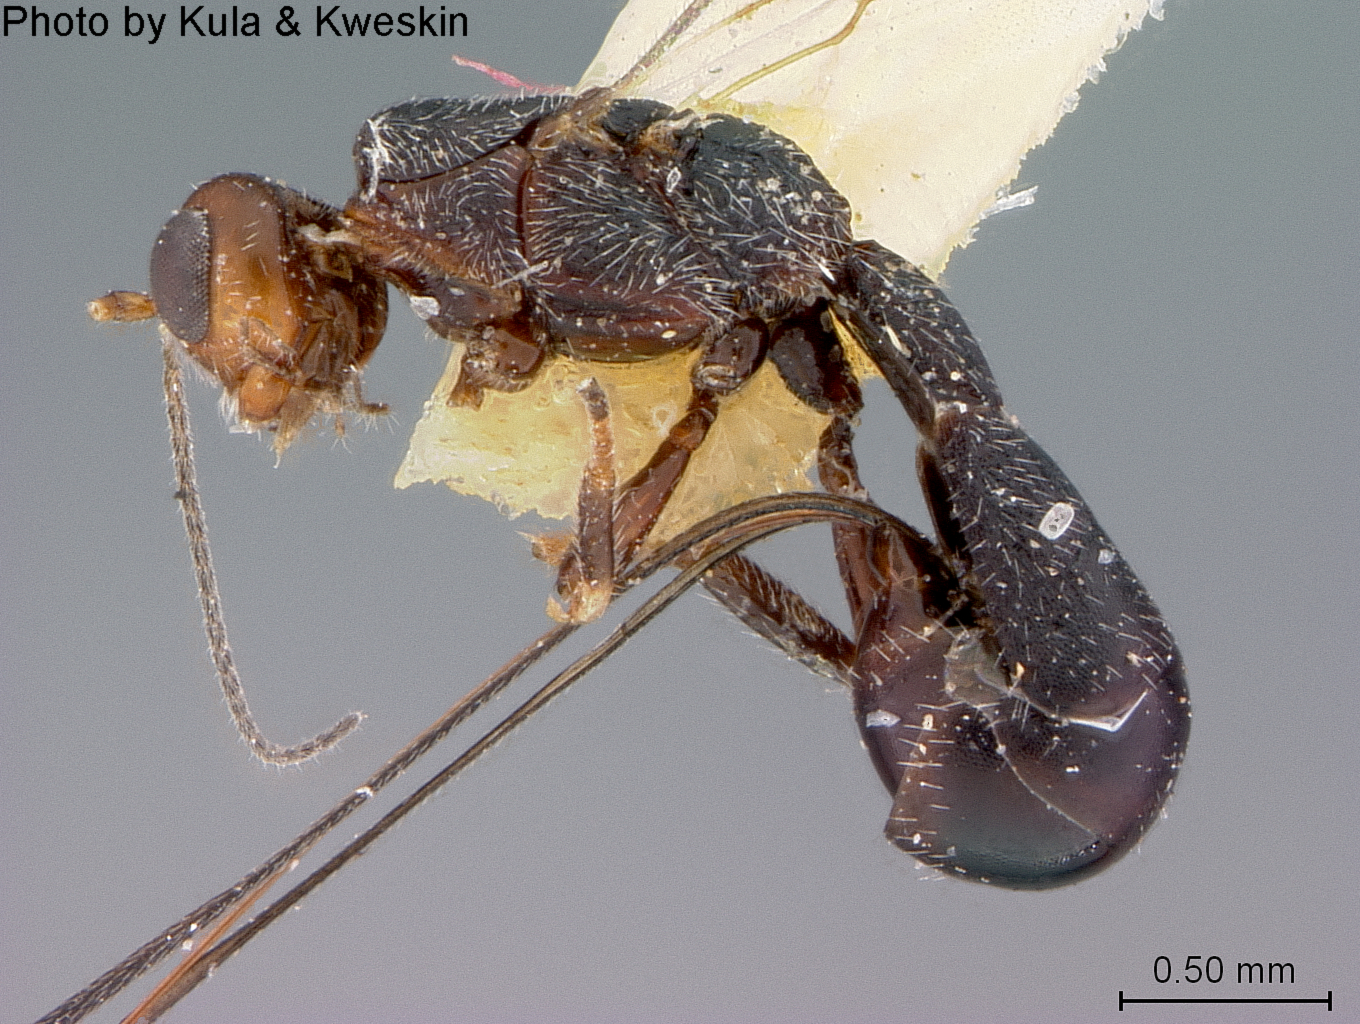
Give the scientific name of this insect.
Acophasmus butleri
